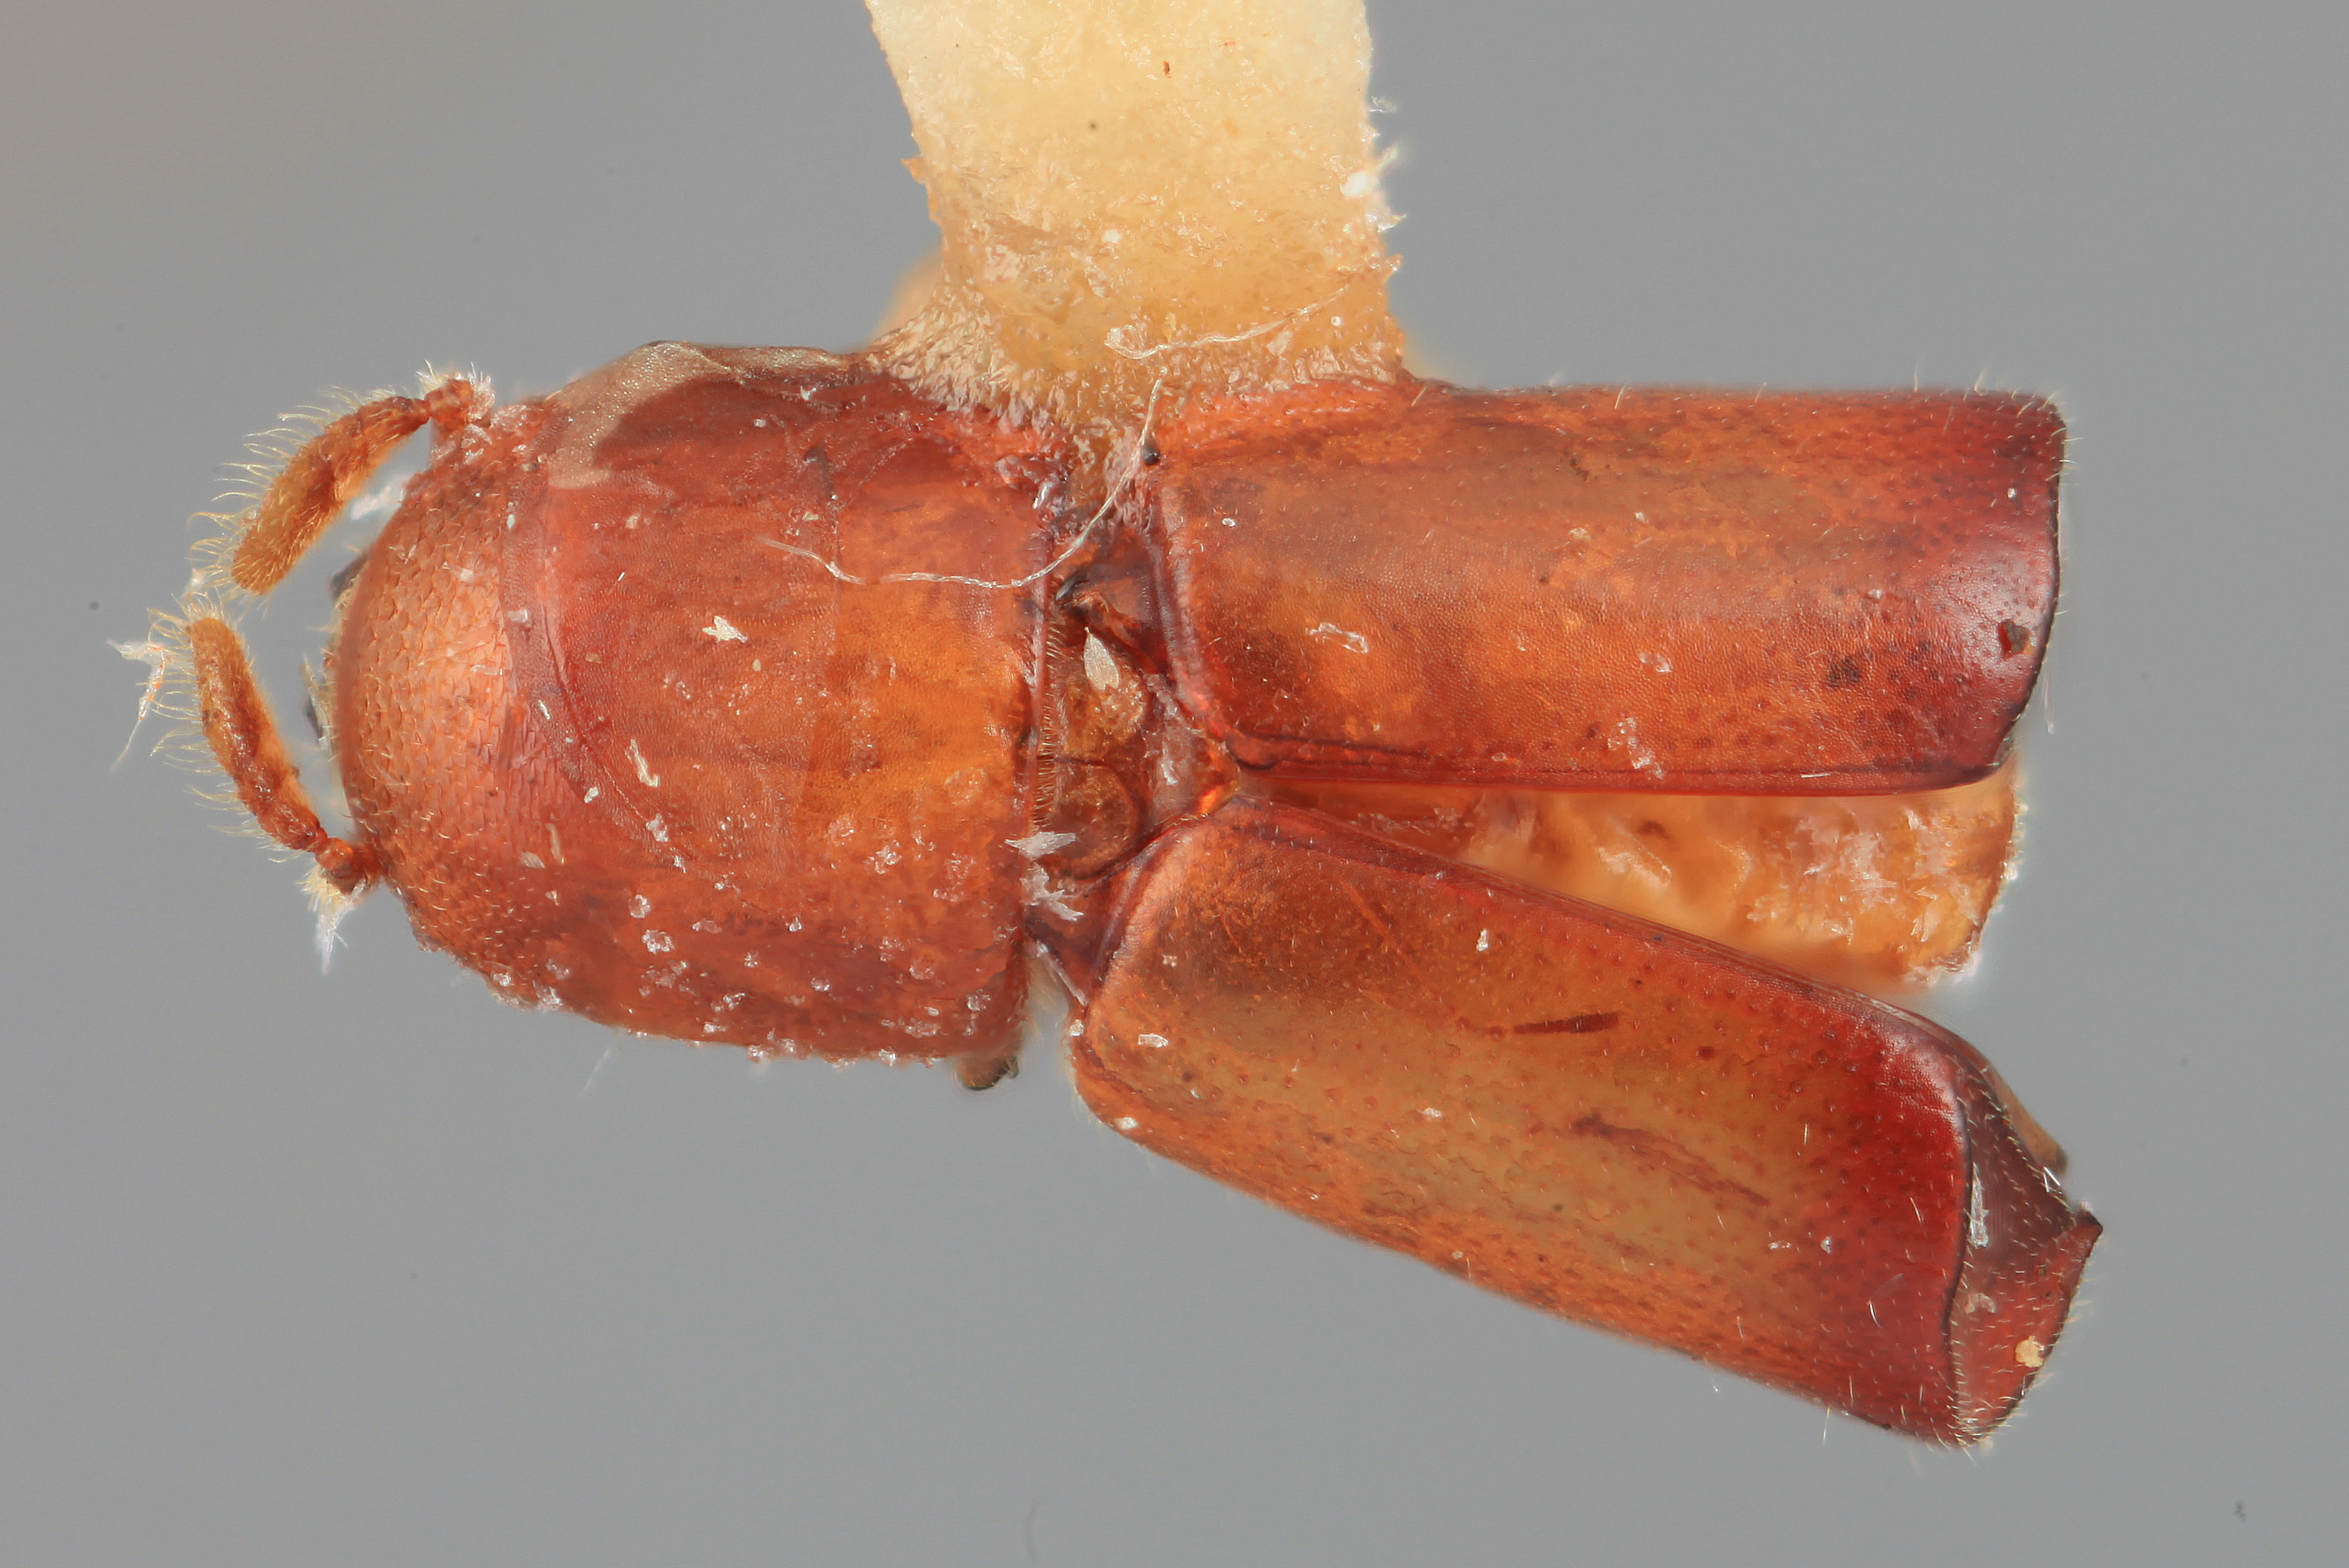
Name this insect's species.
Metacorthylus costulatus
